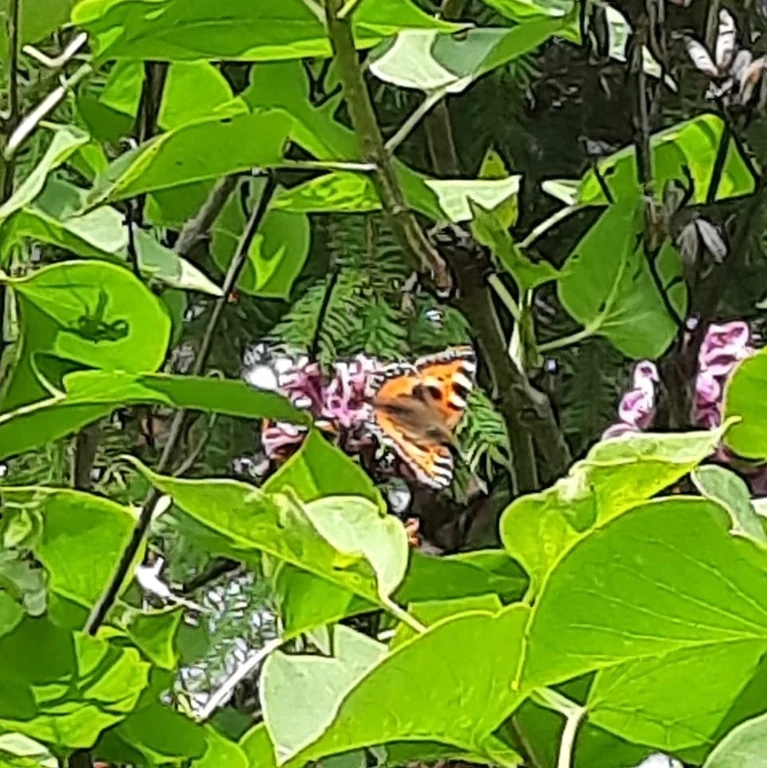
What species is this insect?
Aglais urticae
